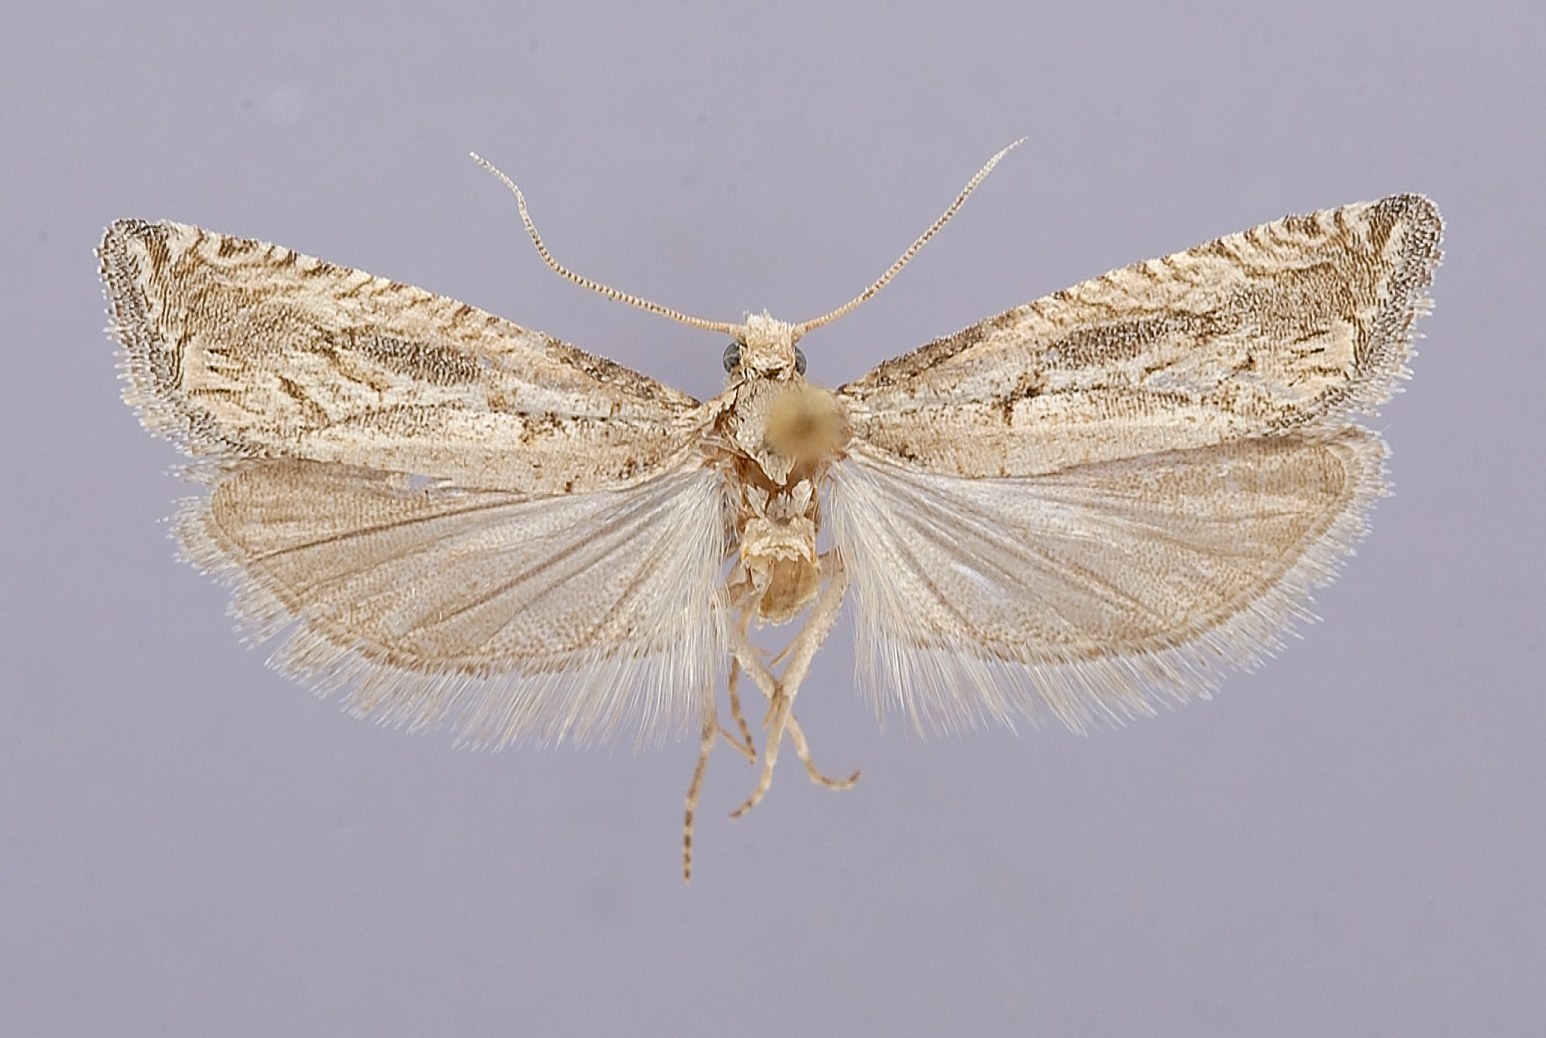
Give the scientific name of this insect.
Pelochrista powelli
